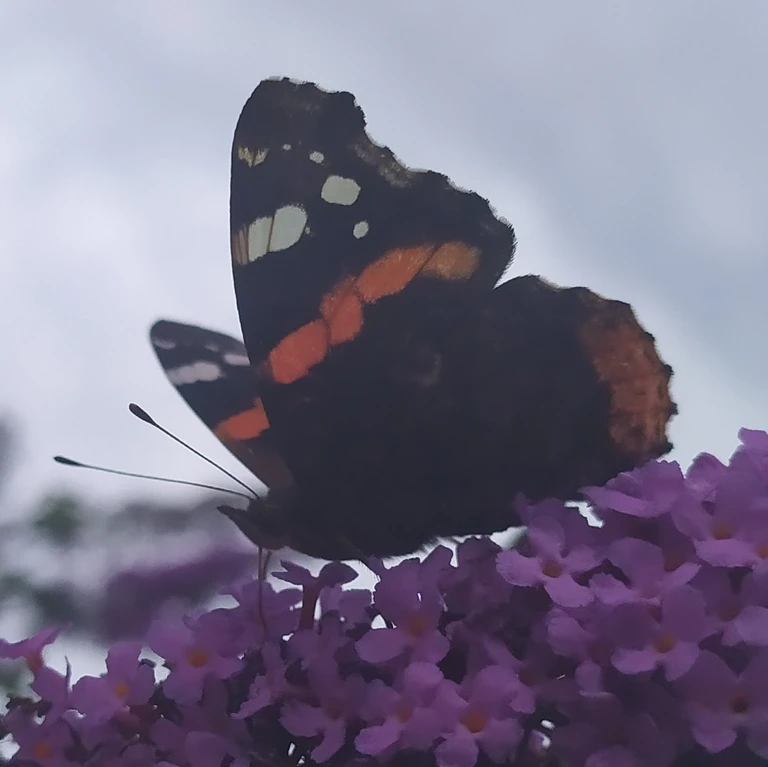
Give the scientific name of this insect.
Vanessa atalanta
